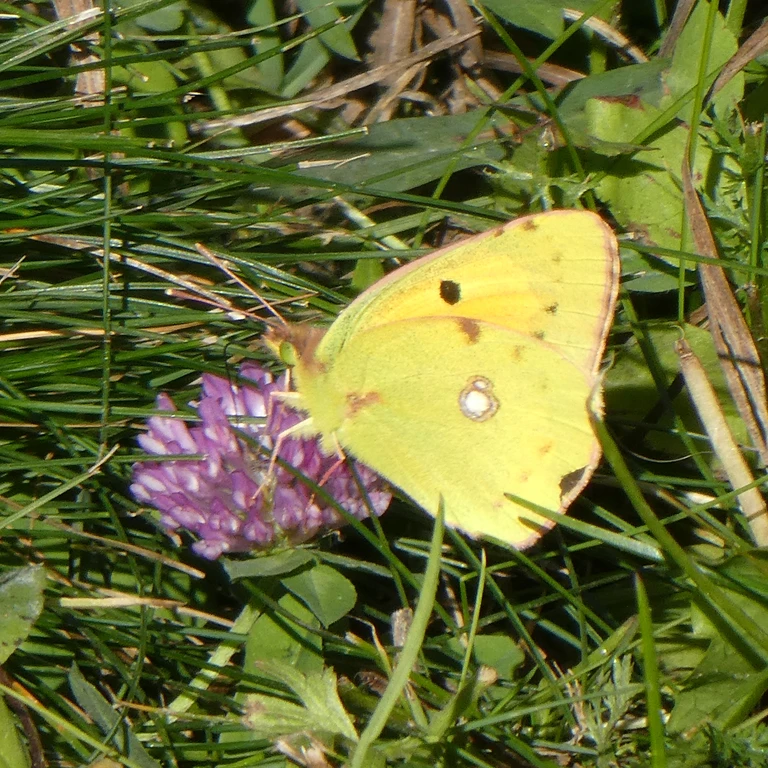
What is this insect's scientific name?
Colias croceus
